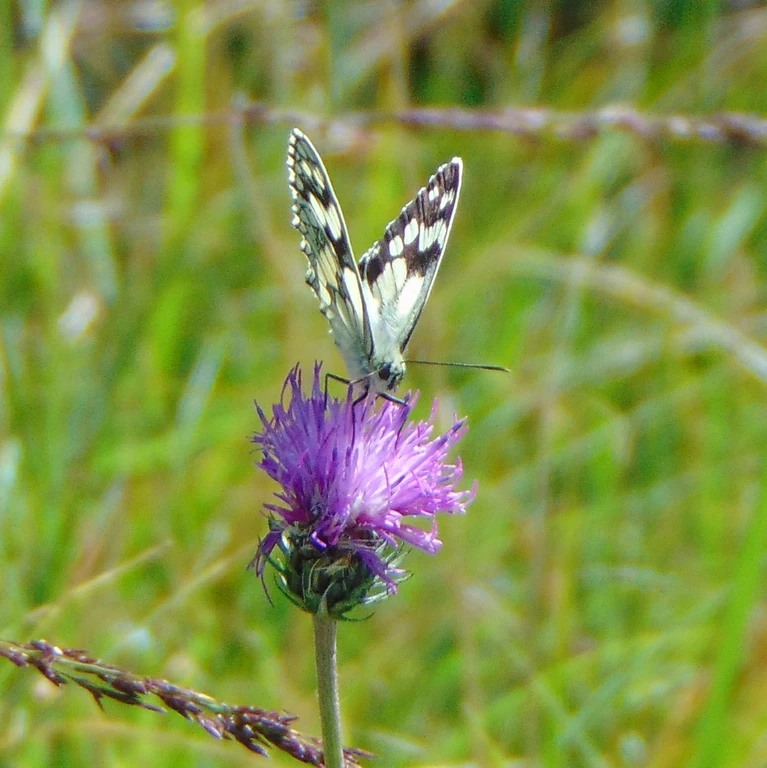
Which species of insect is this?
Melanargia galathea
